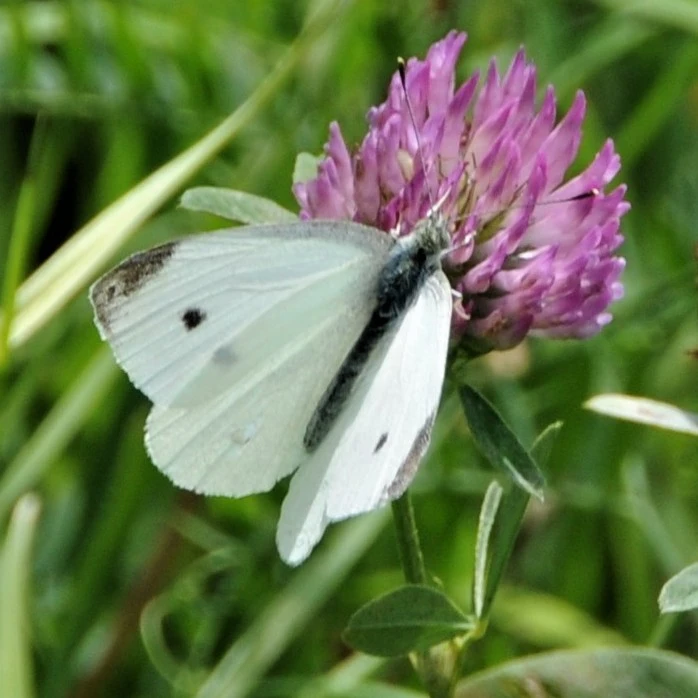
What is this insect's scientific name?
Pieris rapae
